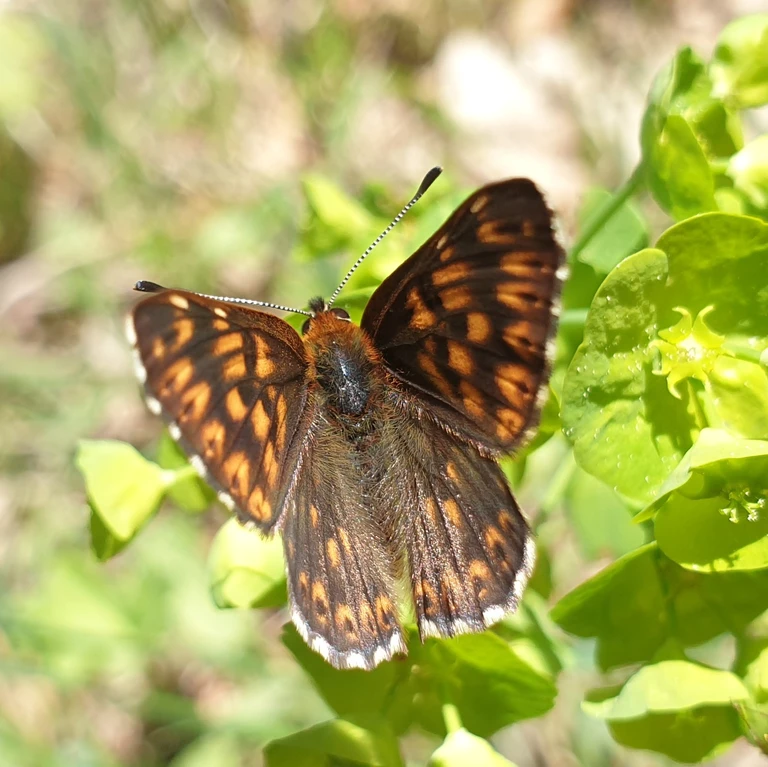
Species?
Hamearis lucina
